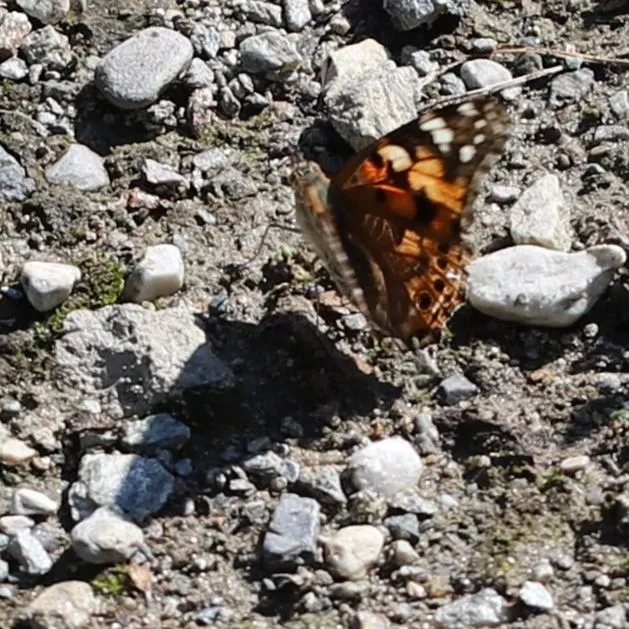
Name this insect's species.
Vanessa cardui
